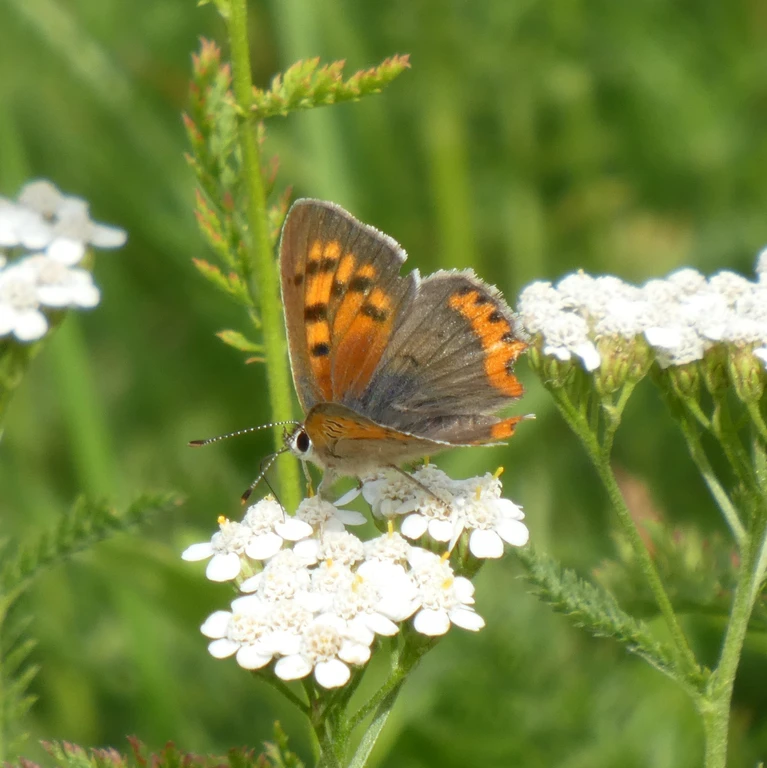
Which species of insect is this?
Lycaena phlaeas
